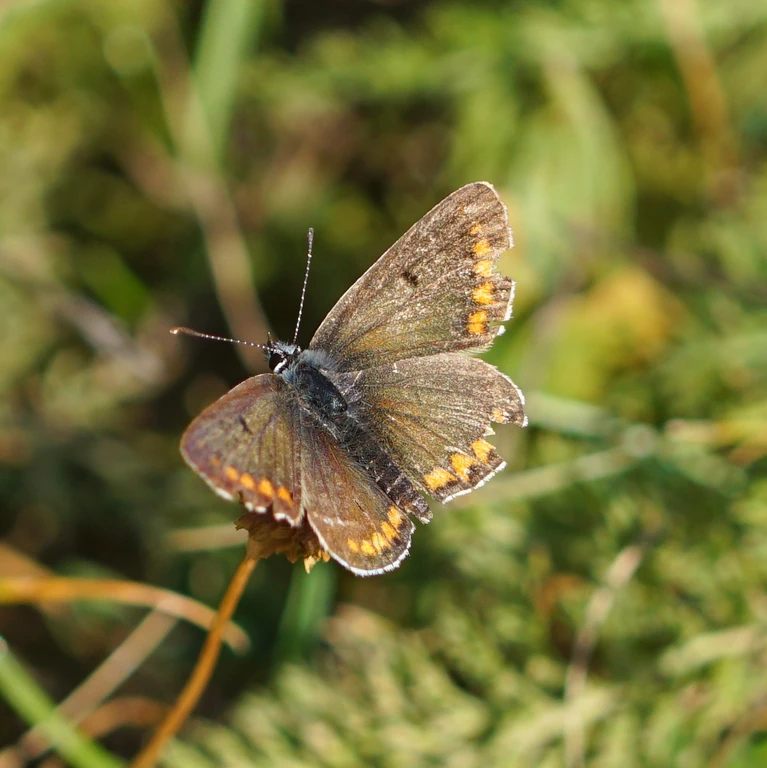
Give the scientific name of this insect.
Aricia agestis/artaxerxes
